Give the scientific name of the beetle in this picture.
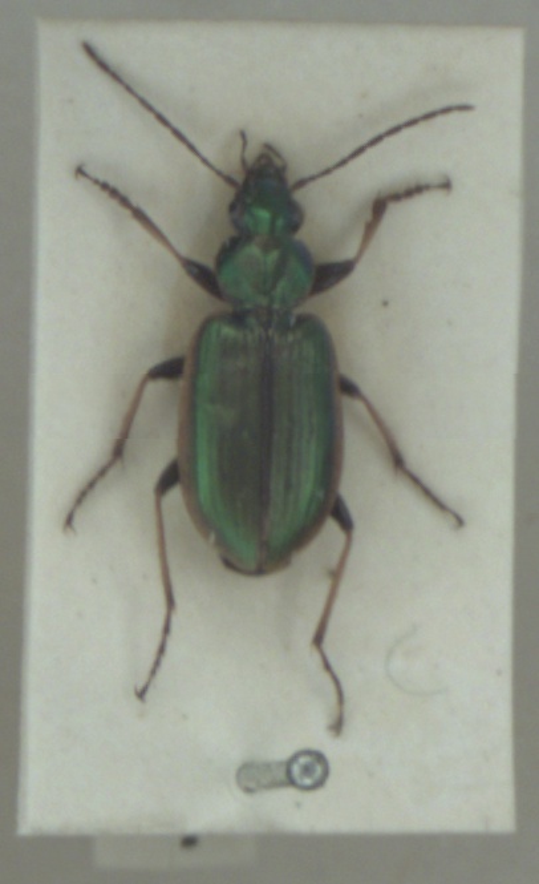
Agonum marginatum
